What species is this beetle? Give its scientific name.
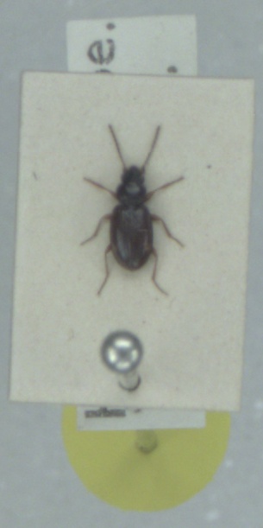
Bembidion clarkei
